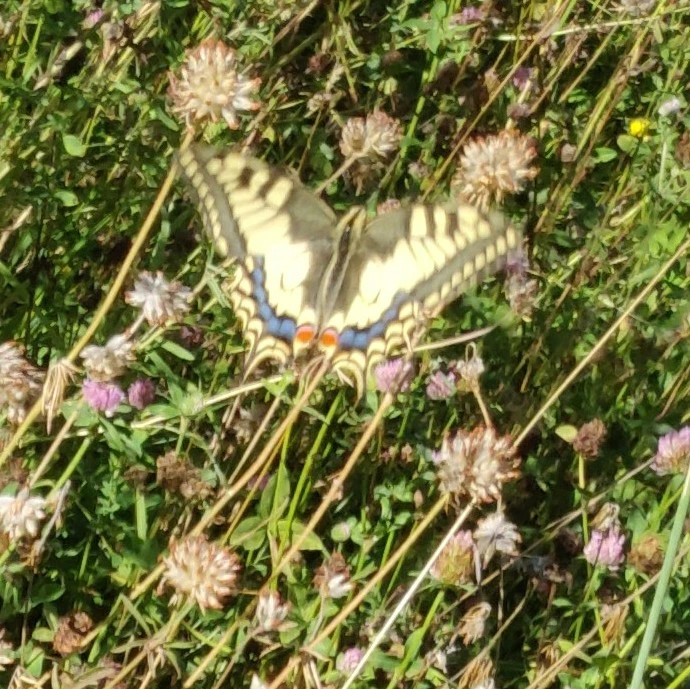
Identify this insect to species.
Papilio machaon
